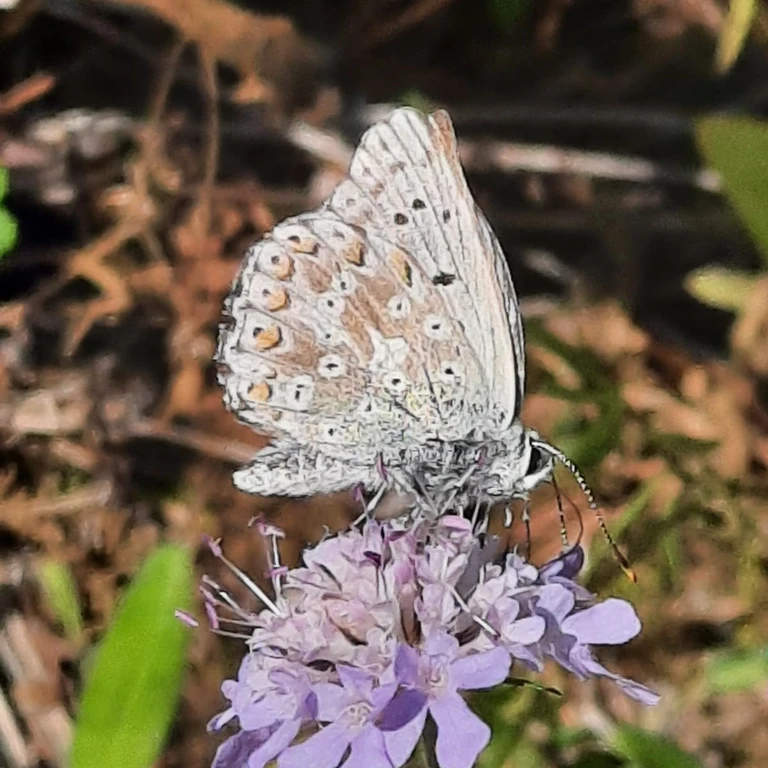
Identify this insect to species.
Lysandra coridon
